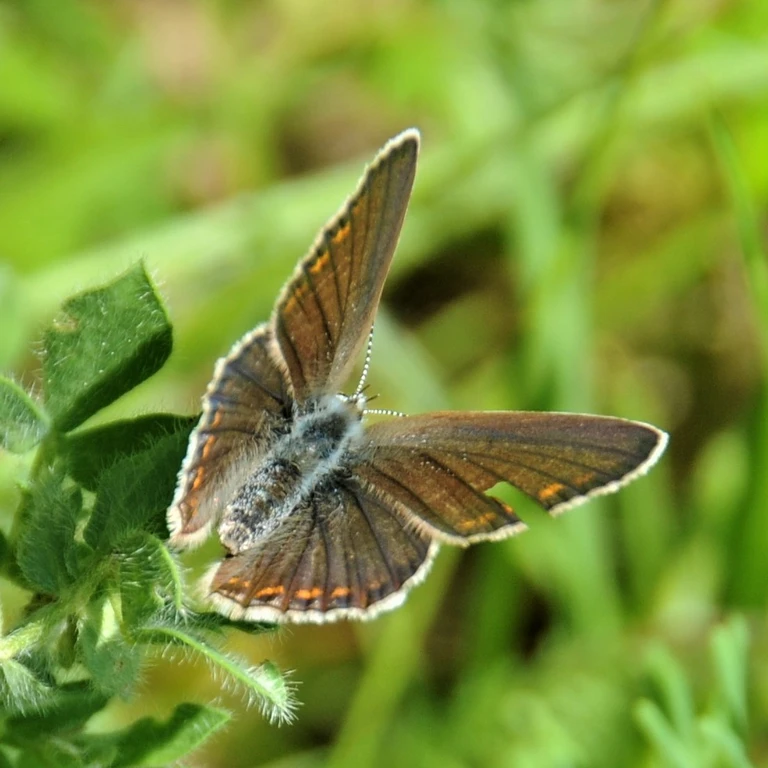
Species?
Polyommatus icarus
